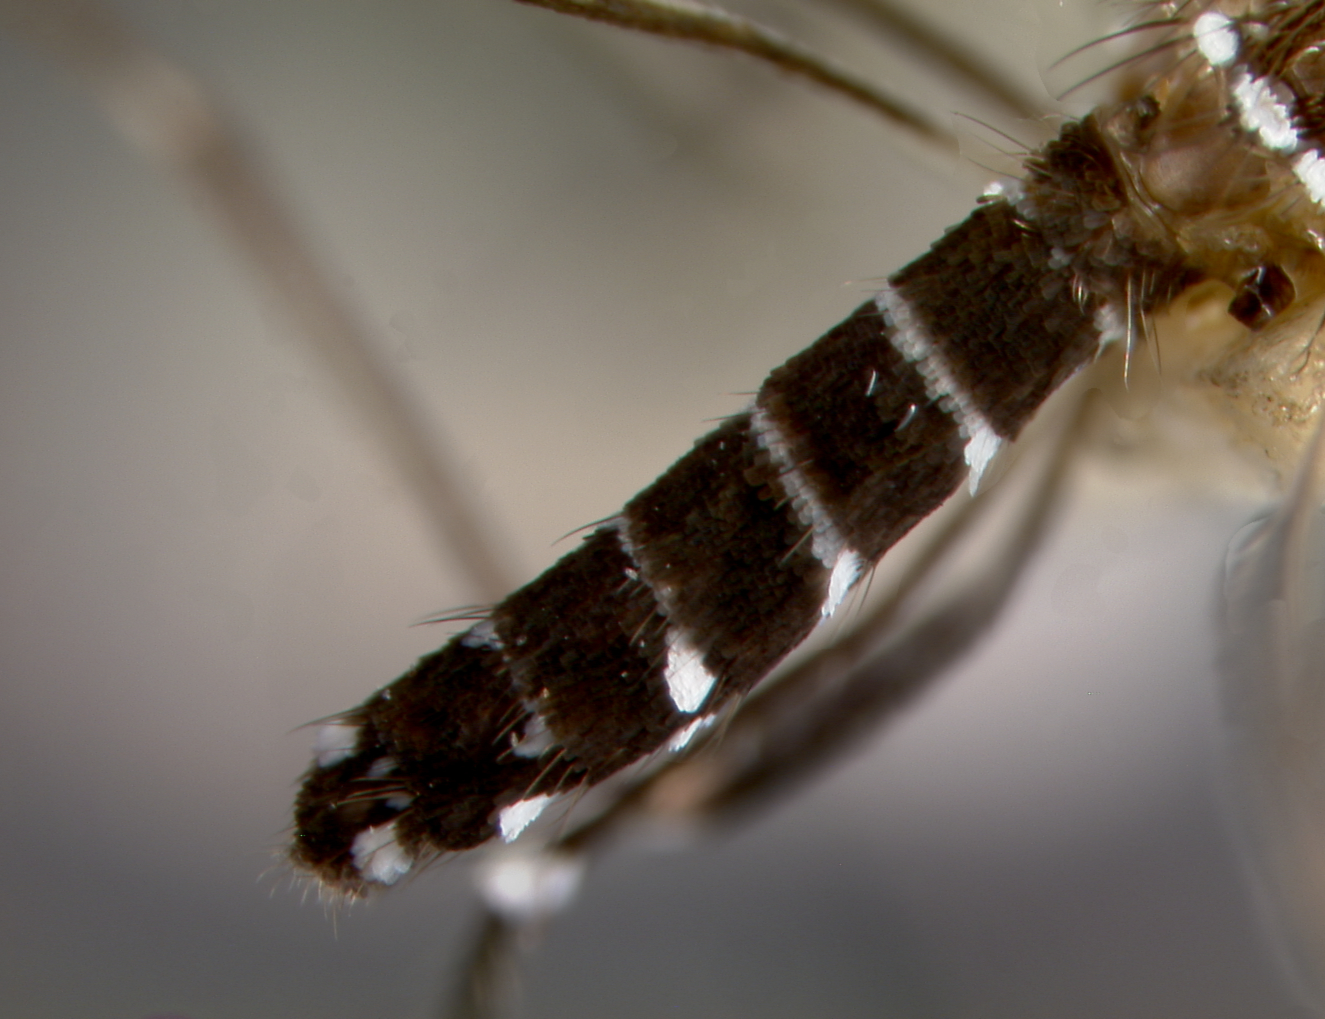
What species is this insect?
Aedes albopictus
